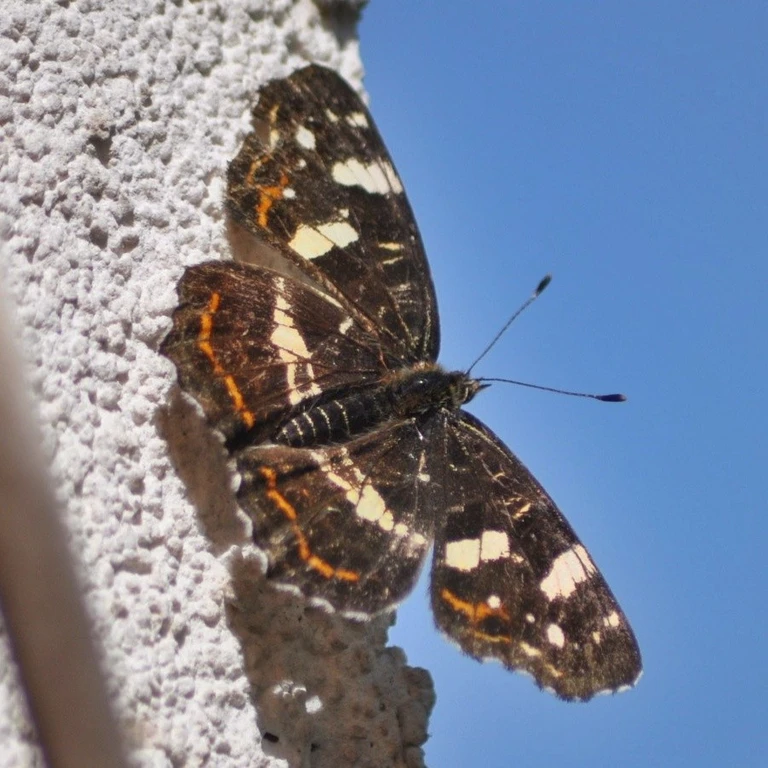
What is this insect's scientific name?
Araschnia levana
